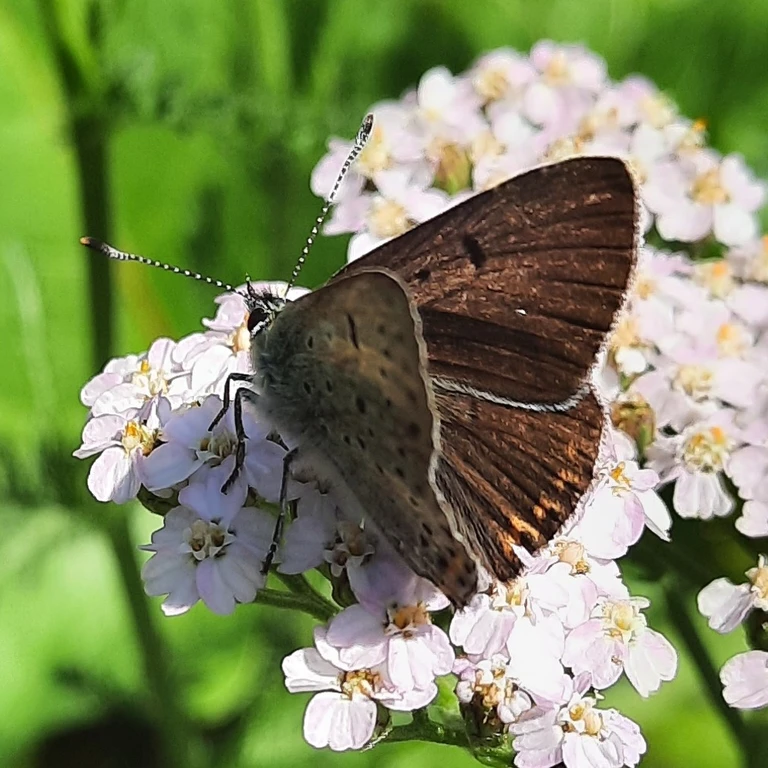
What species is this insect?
Lycaena tityrus (also Loweia tityrus)
